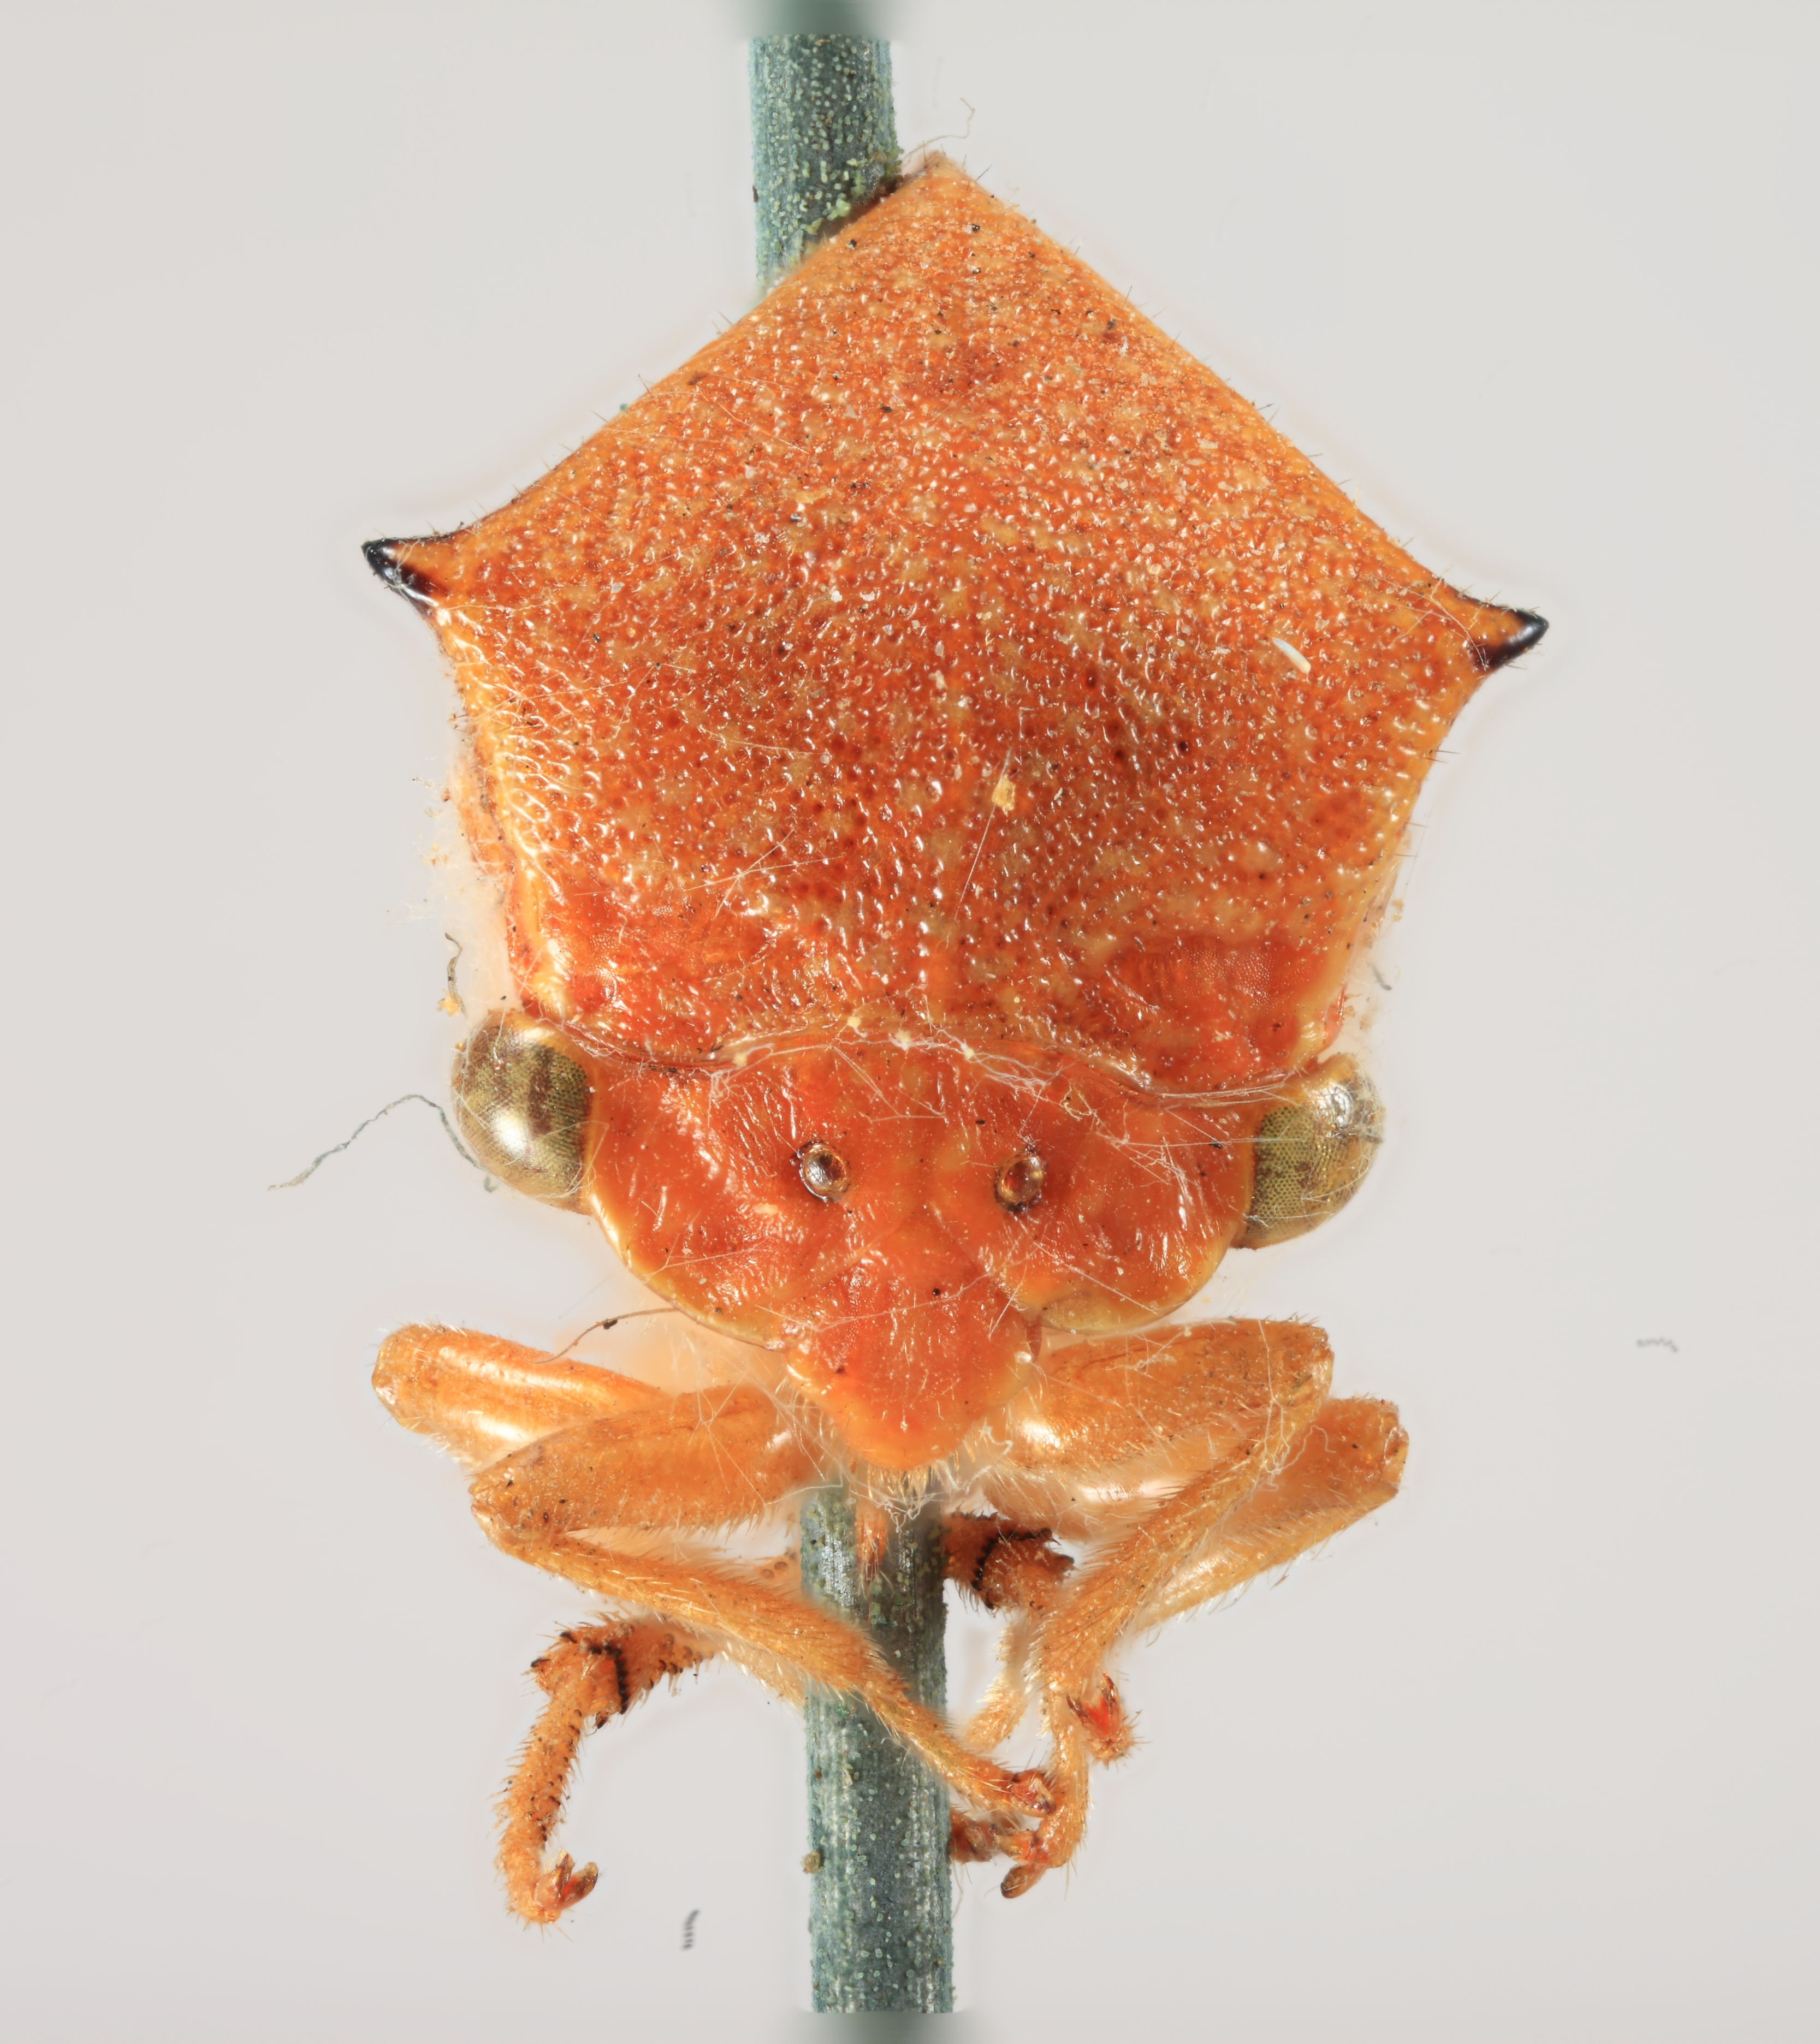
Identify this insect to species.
Ceresa brevicornis
